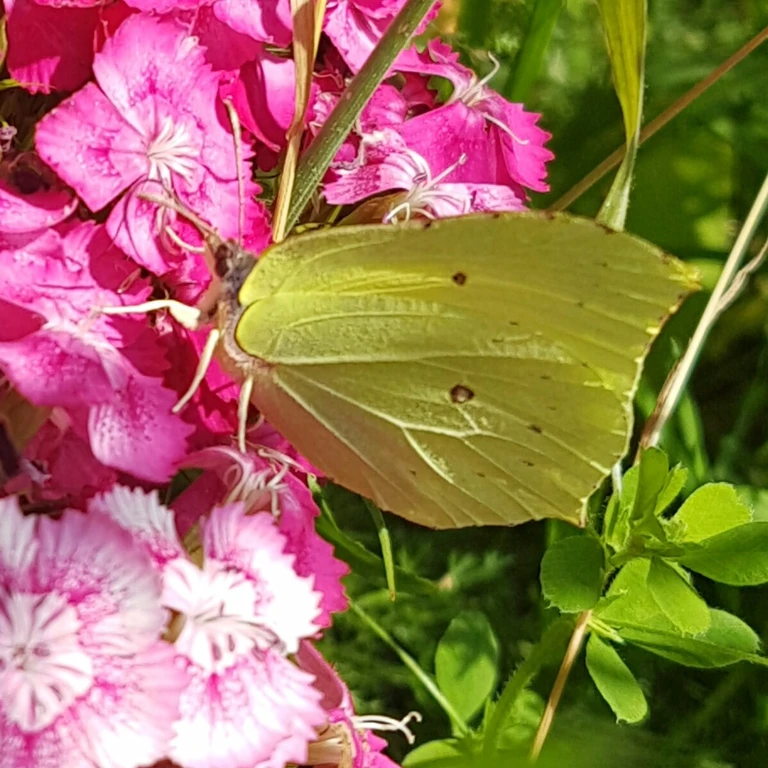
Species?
Gonepteryx rhamni
